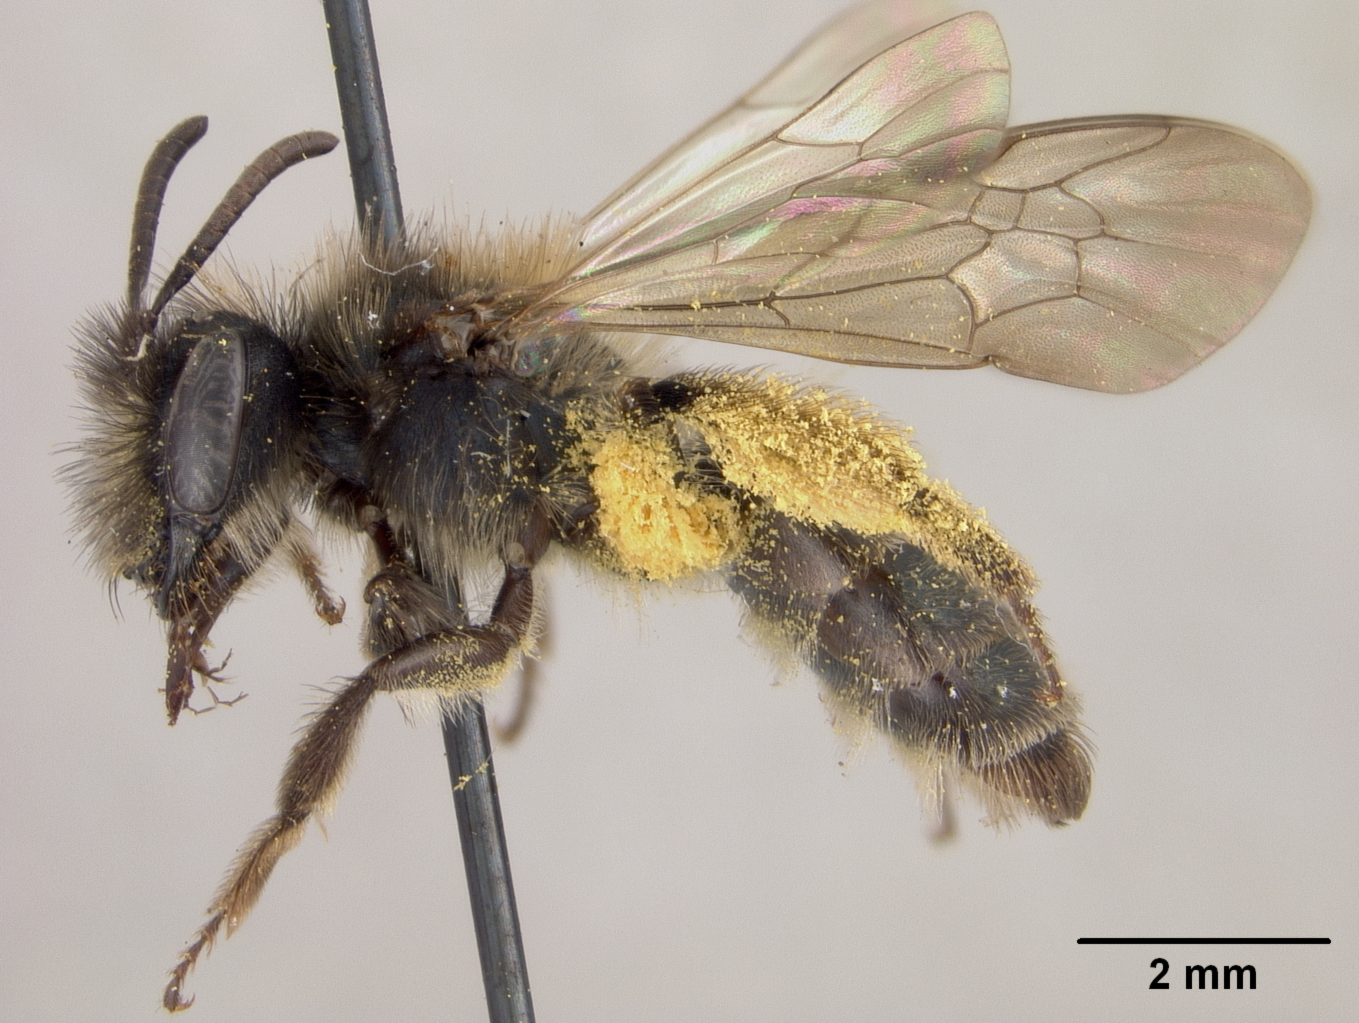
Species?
Andrena subdepressa
